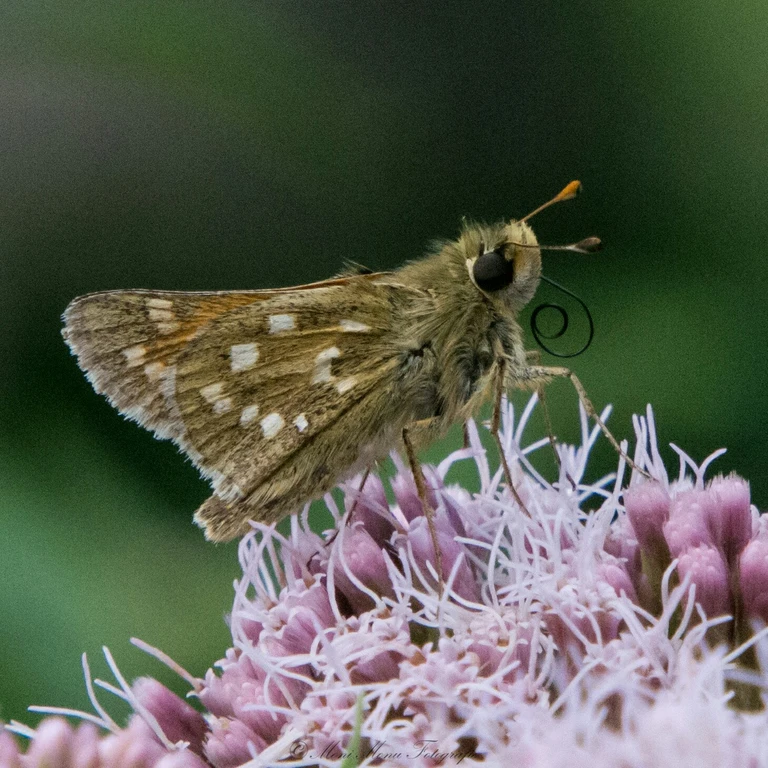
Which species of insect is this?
Hesperia comma
